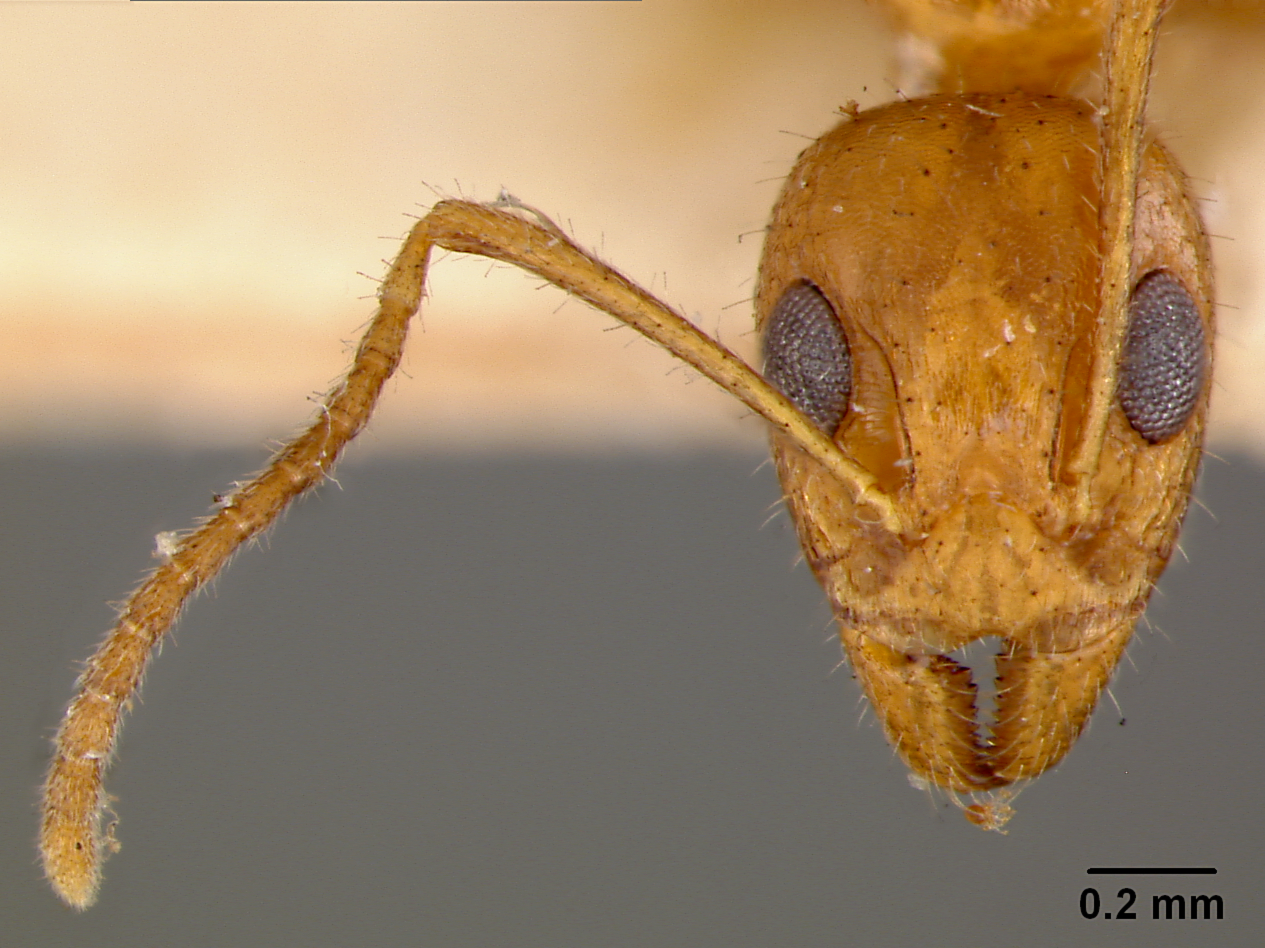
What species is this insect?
Dolichoderus parvus
